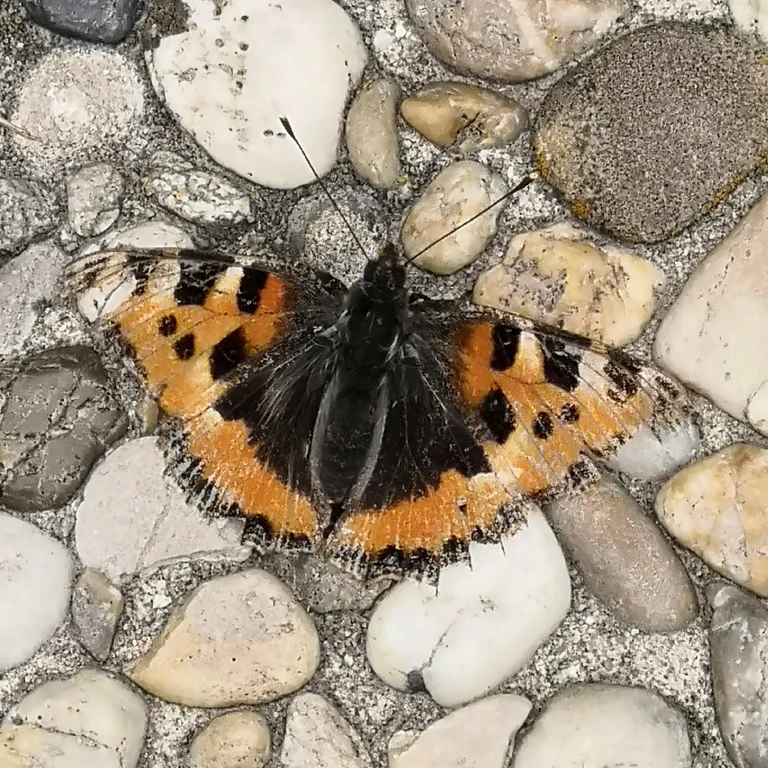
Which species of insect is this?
Aglais urticae
